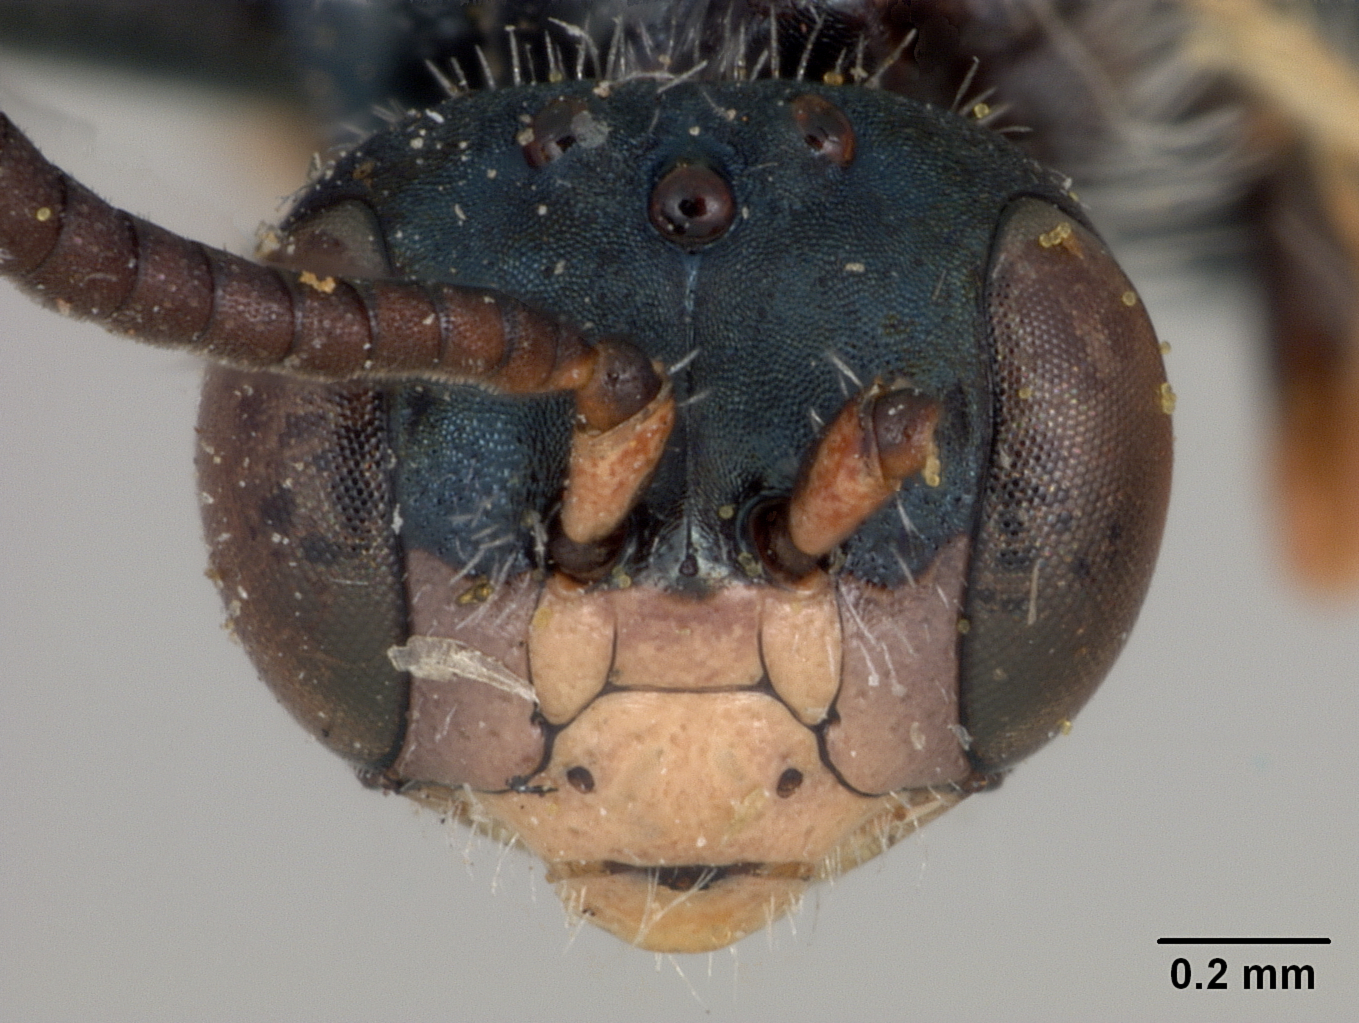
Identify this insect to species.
Perdita opacifrons
